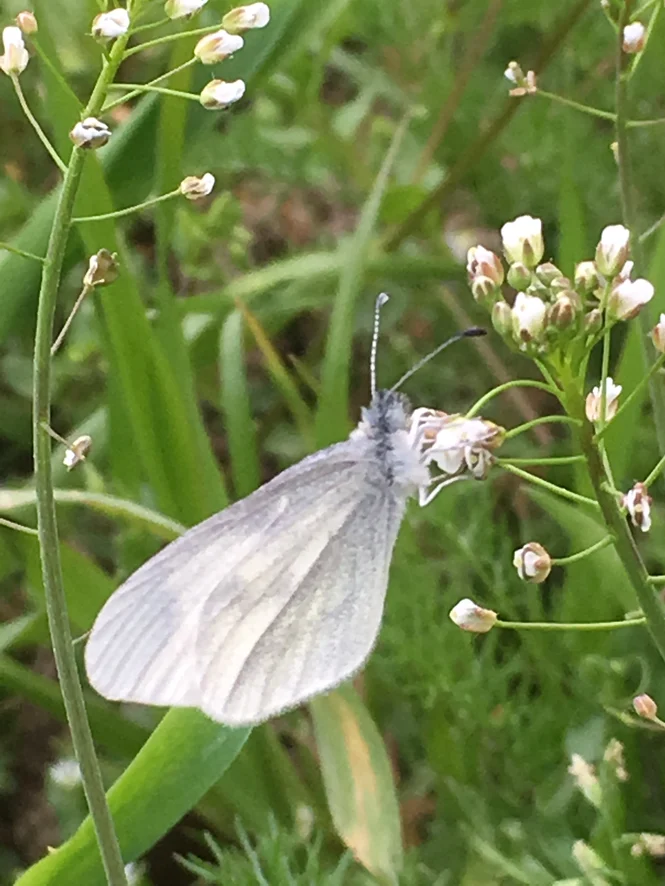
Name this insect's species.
Leptidea sinapis/juvernica
